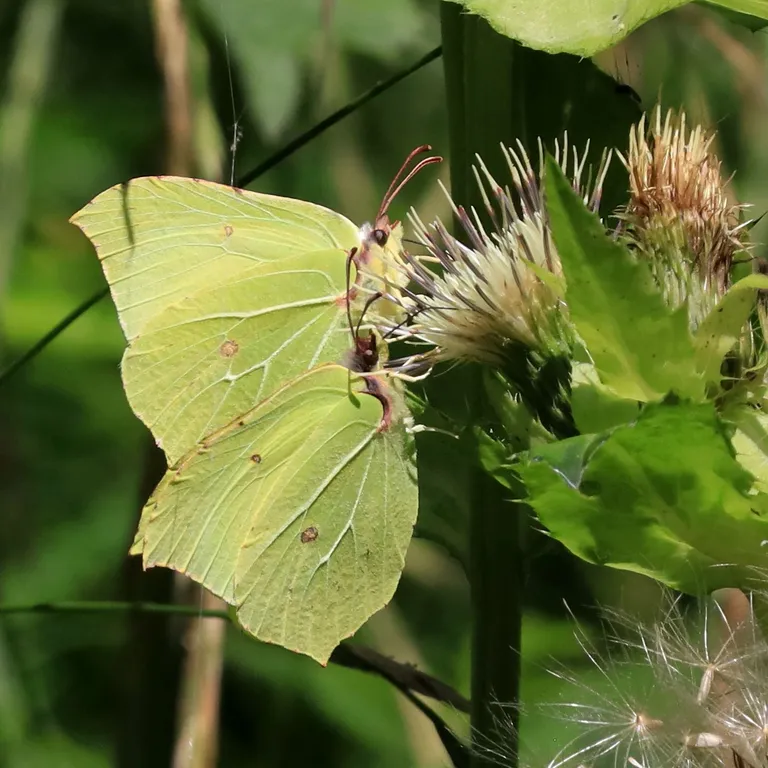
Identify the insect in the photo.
Gonepteryx rhamni
